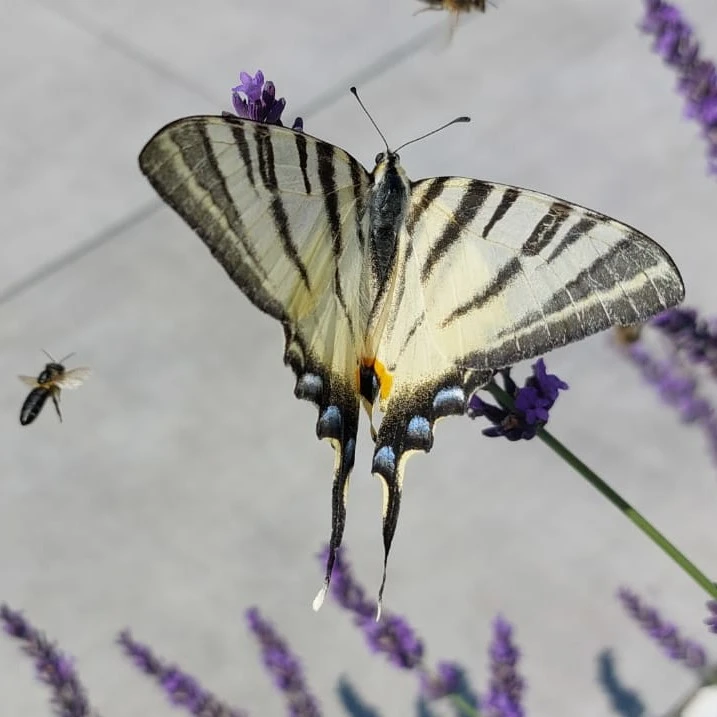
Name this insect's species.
Iphiclides podalirius
